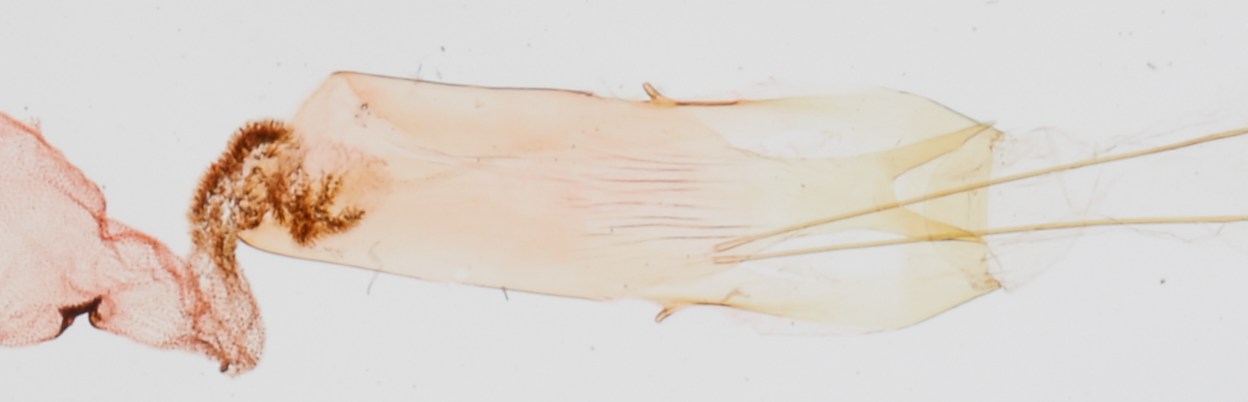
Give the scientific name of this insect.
Chionodes pinax
